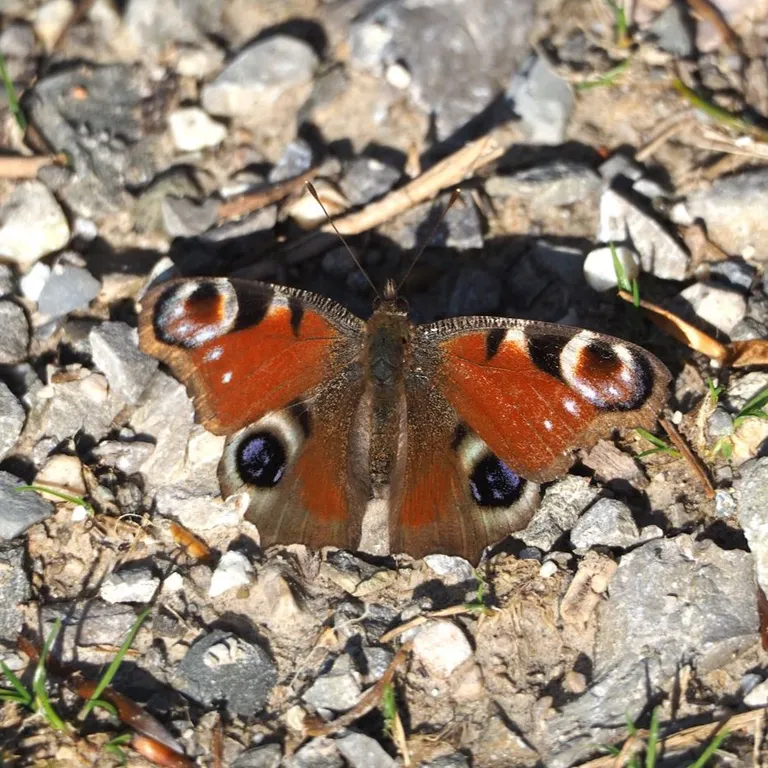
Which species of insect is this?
Aglais io
